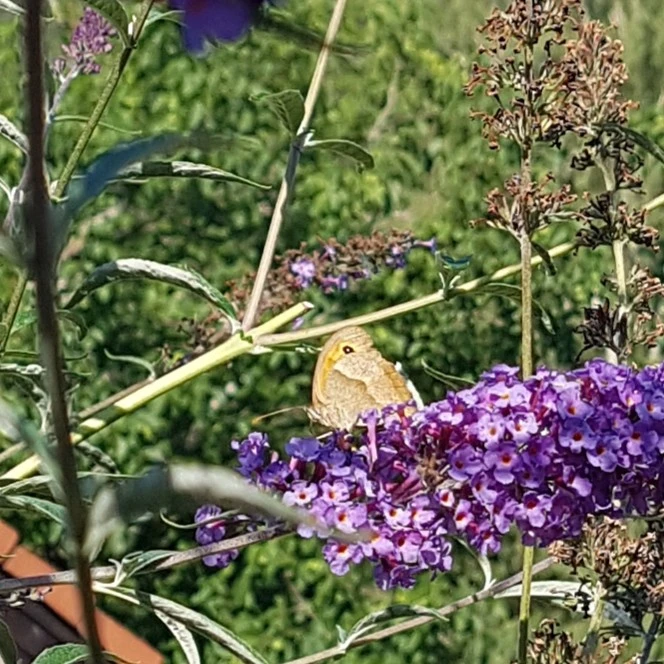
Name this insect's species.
Maniola jurtina
